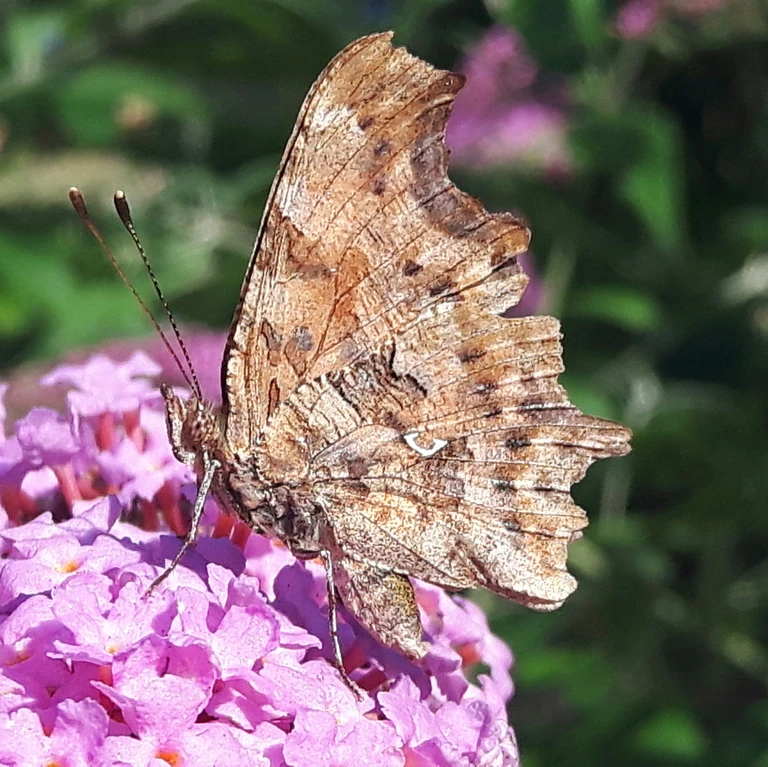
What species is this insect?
Polygonia c-album
